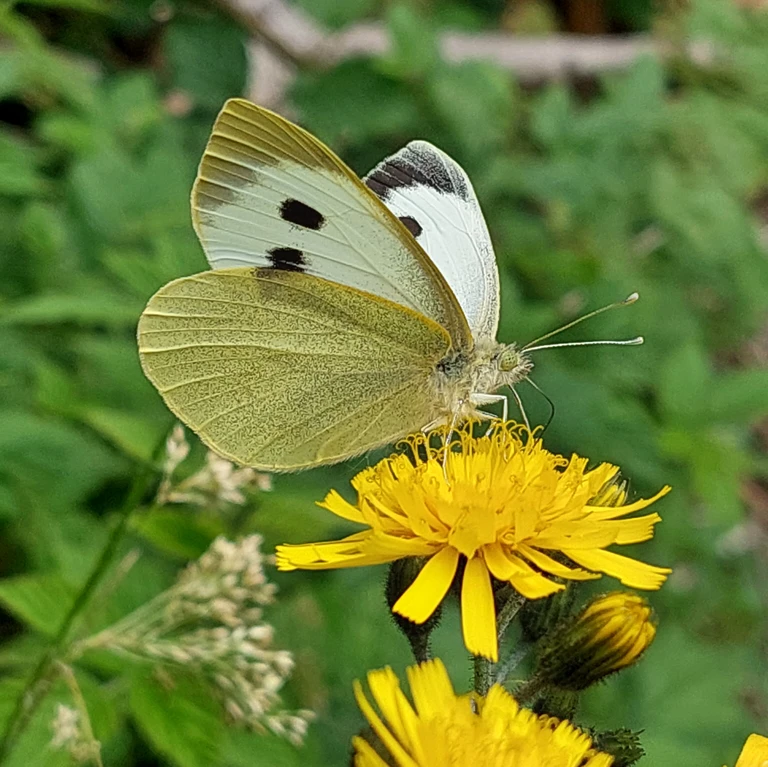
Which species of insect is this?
Pieris brassicae
